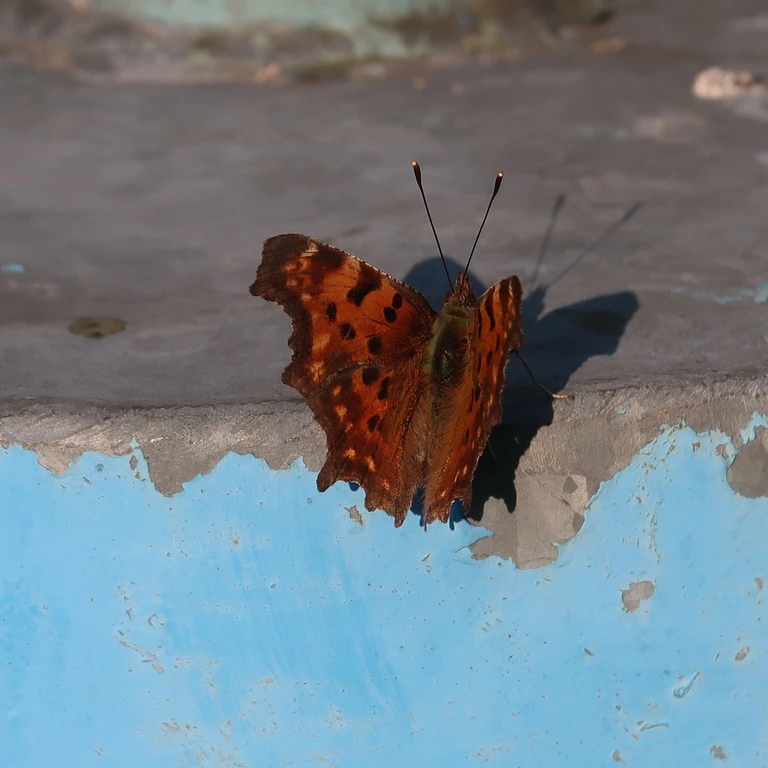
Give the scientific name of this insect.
Polygonia c-album
